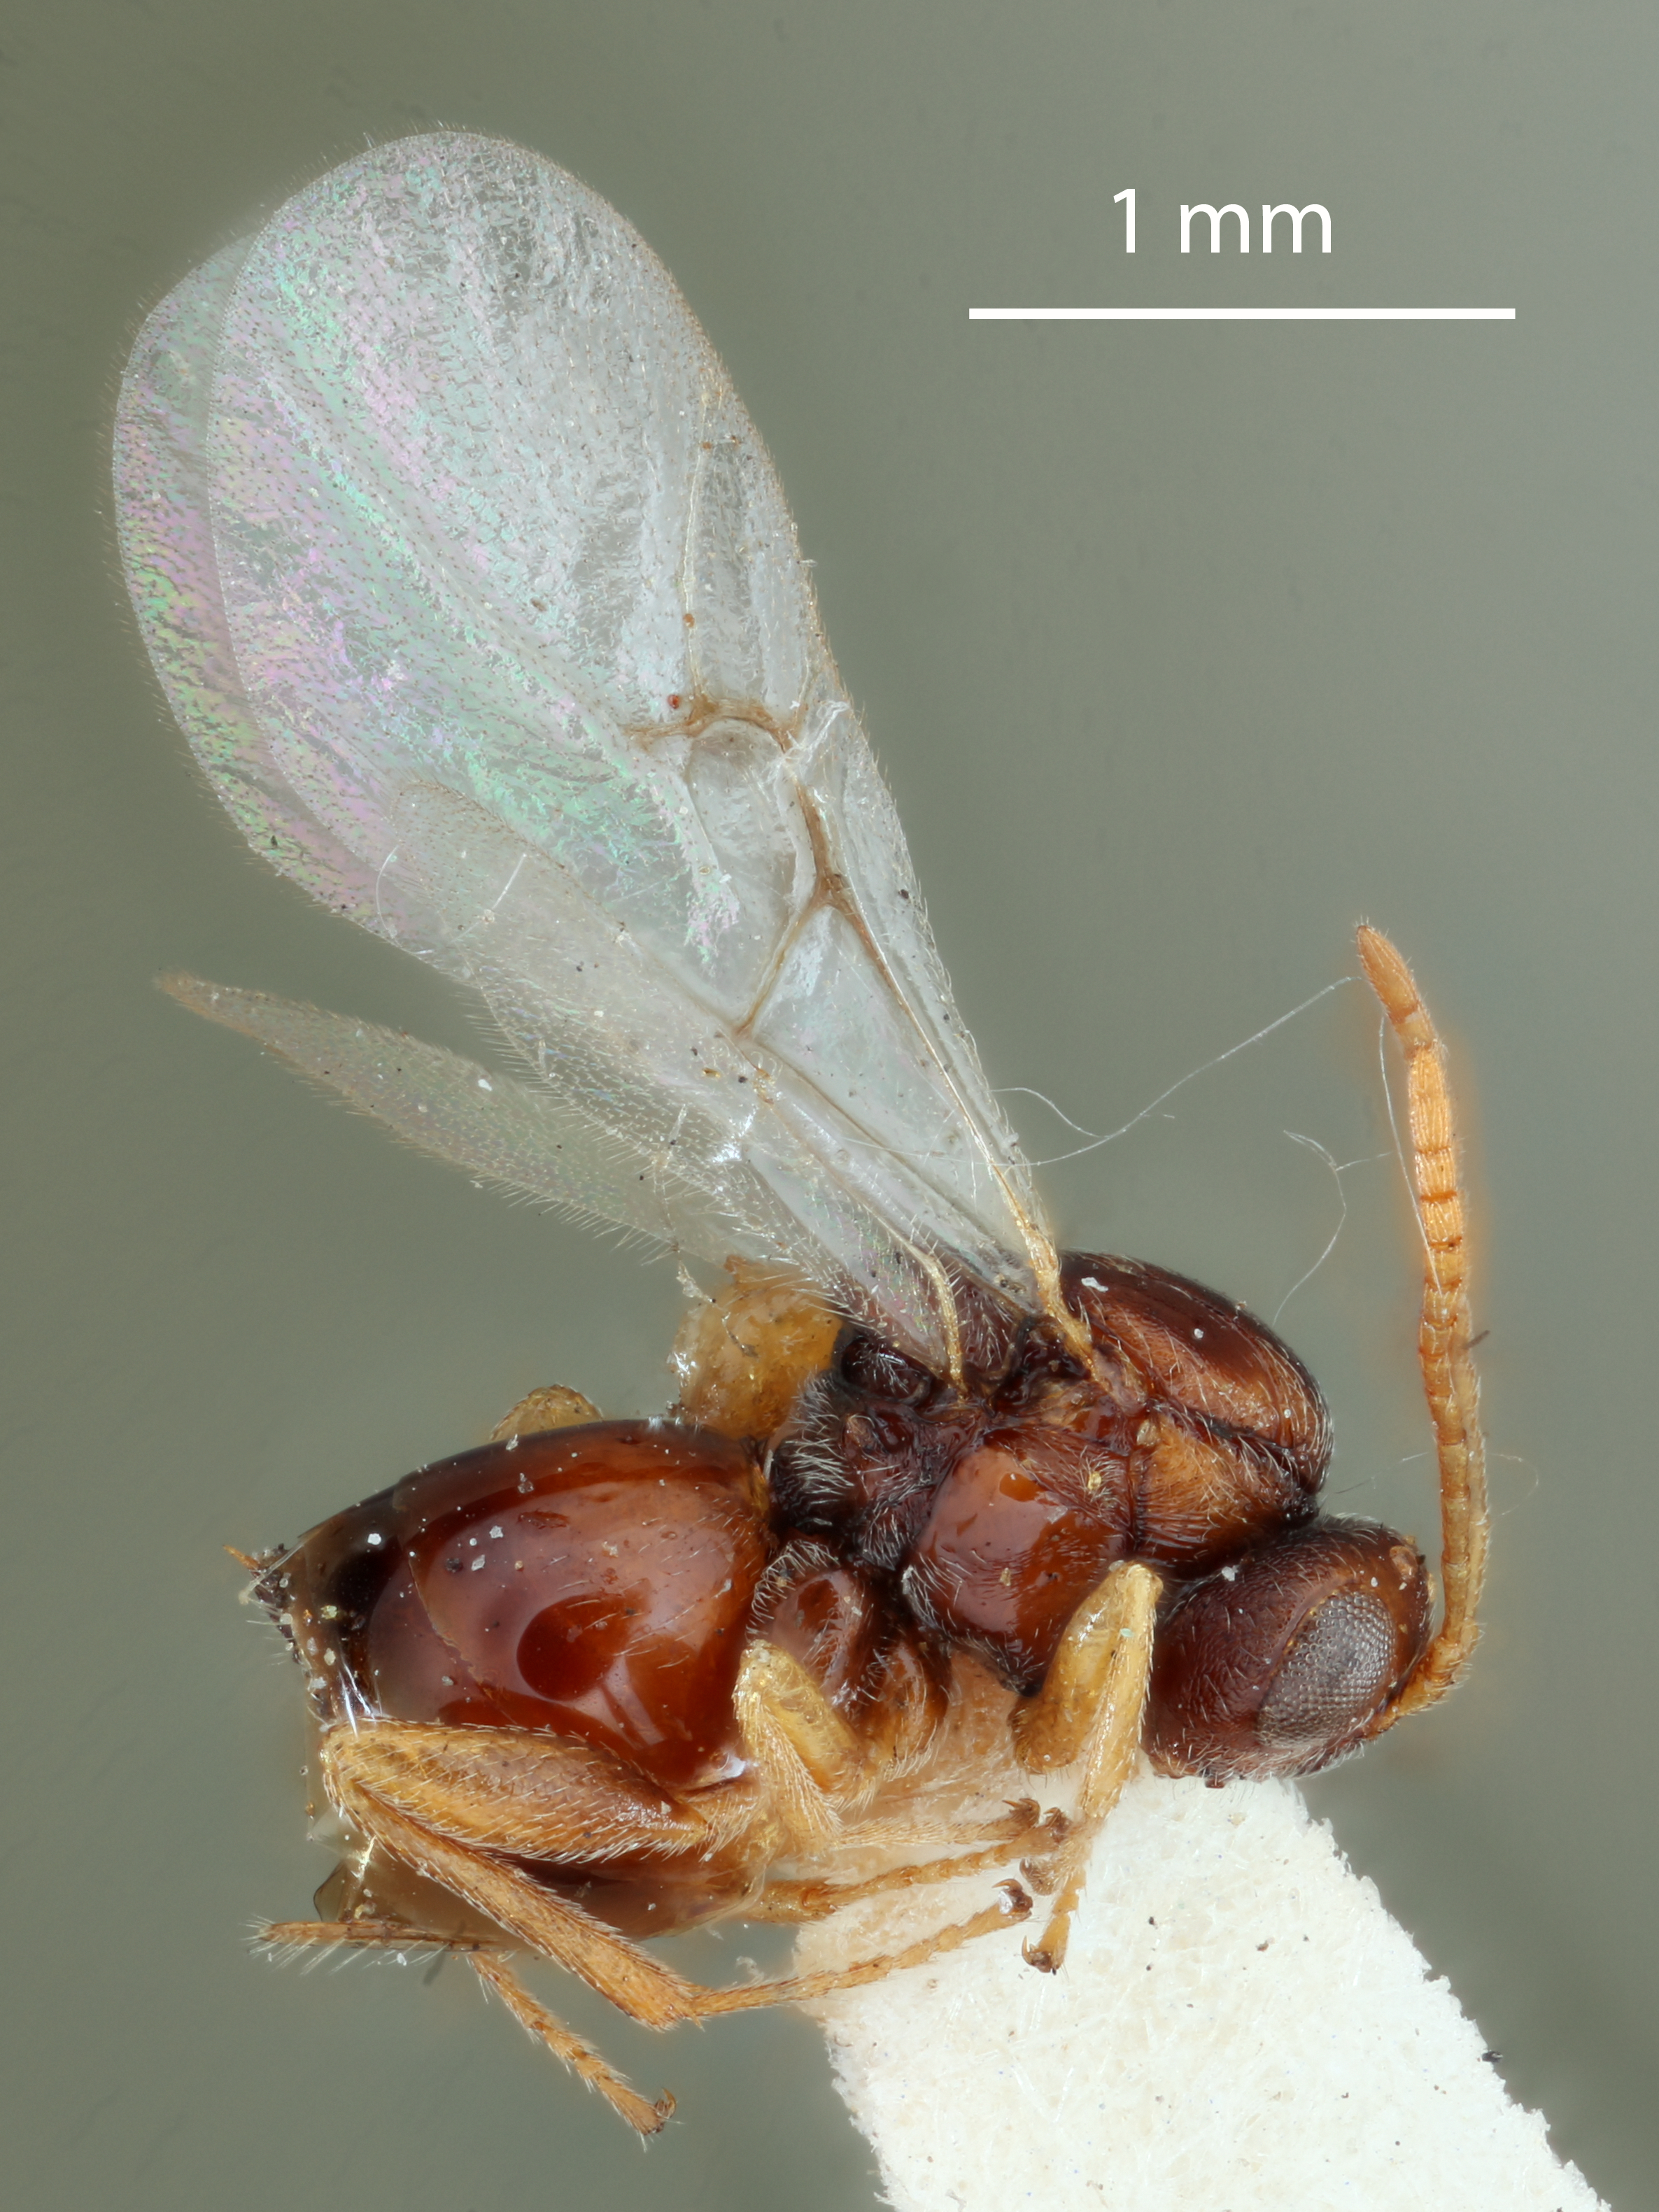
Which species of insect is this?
Andricus foliosus
